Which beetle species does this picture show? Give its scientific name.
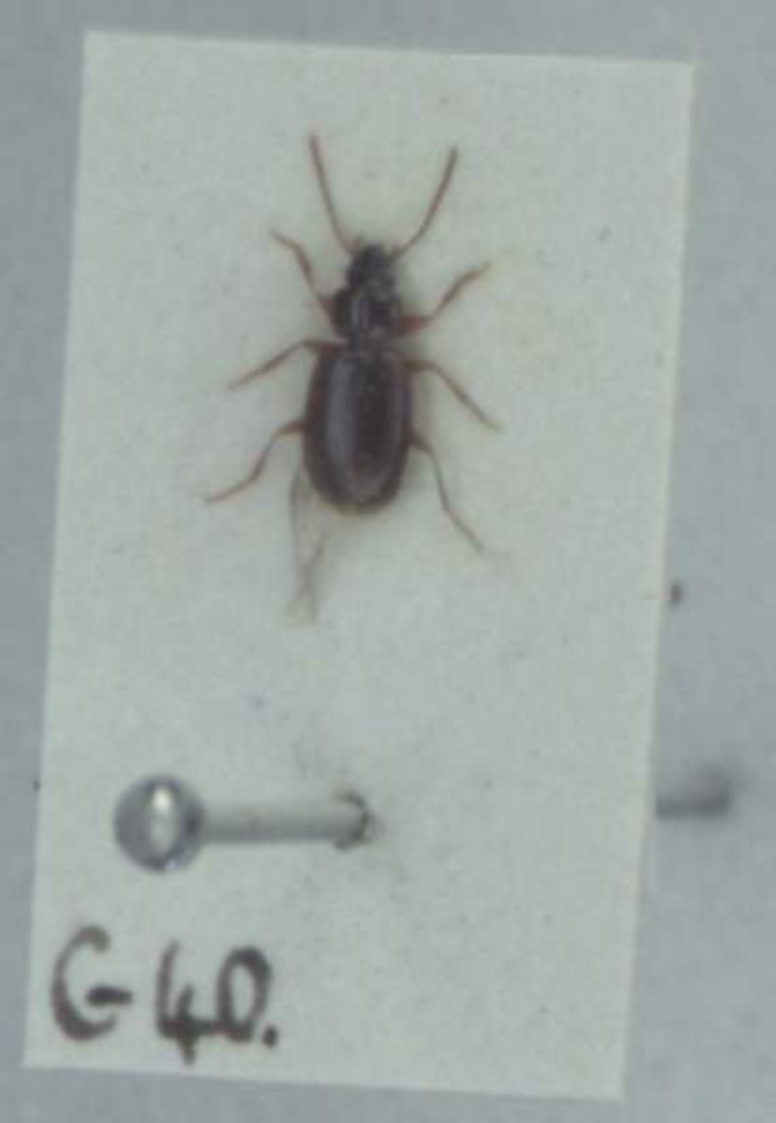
Trechus quadristriatus
